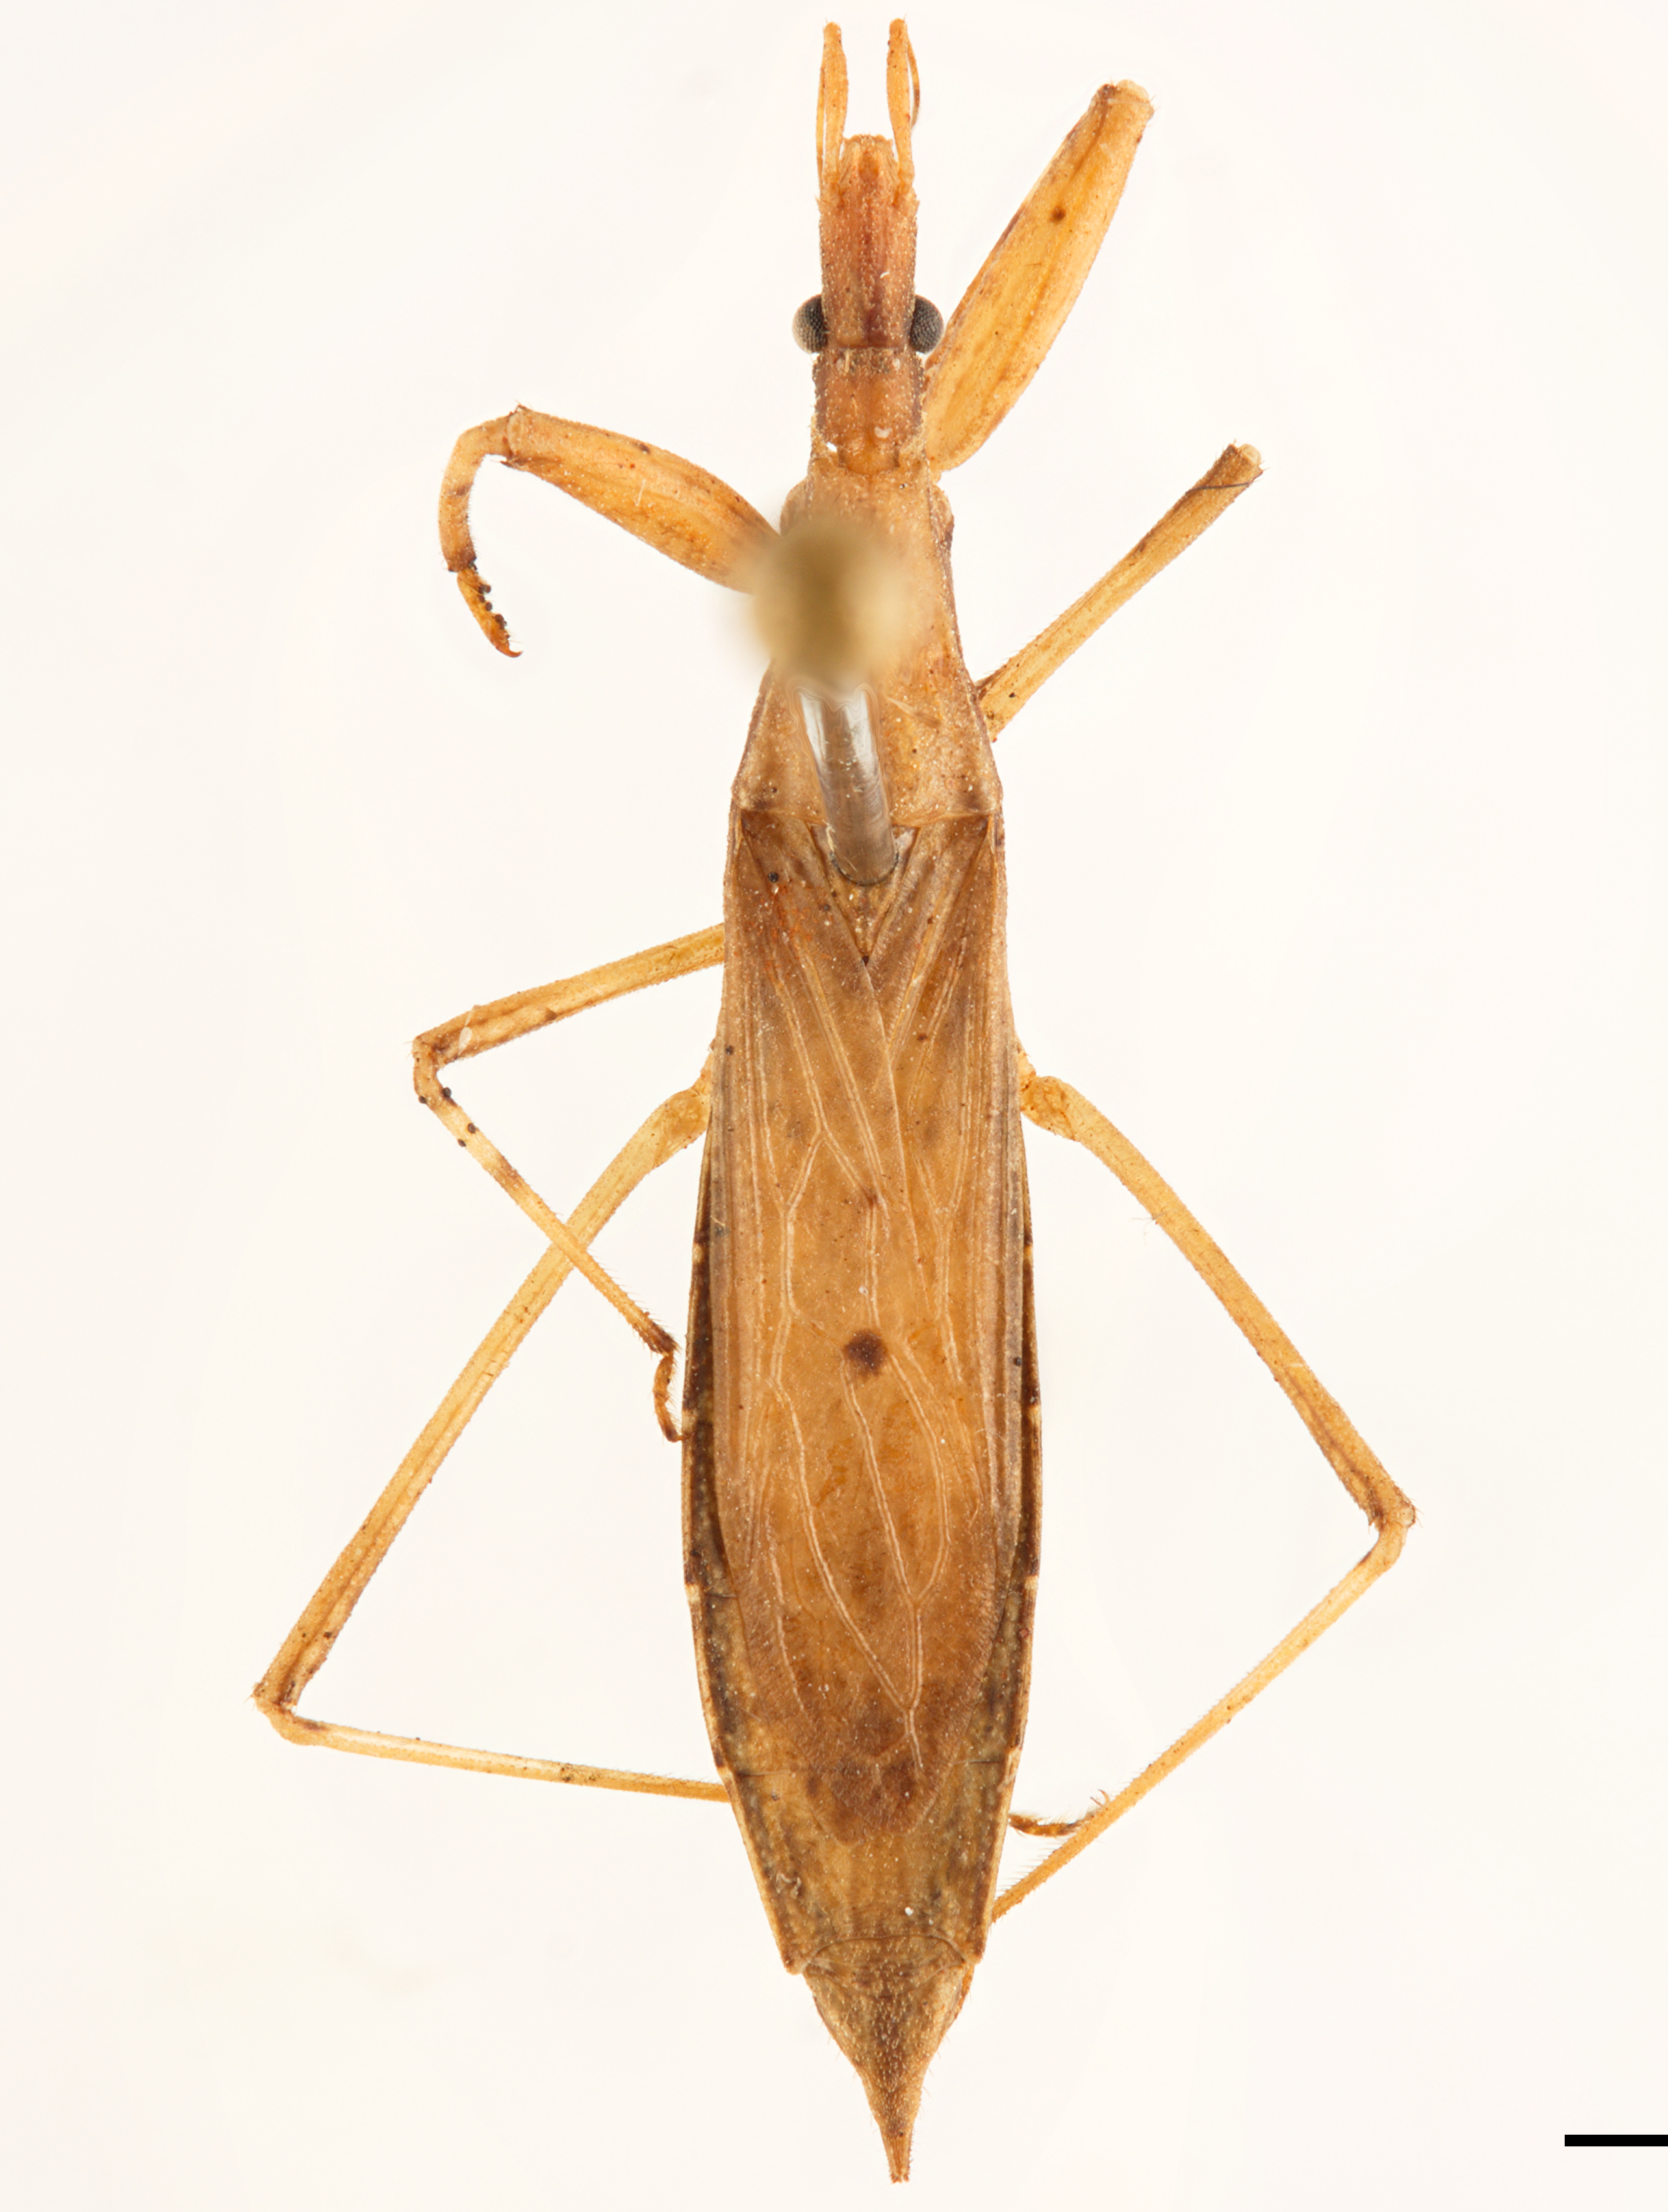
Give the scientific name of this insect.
Sastrapada baerensprungi
